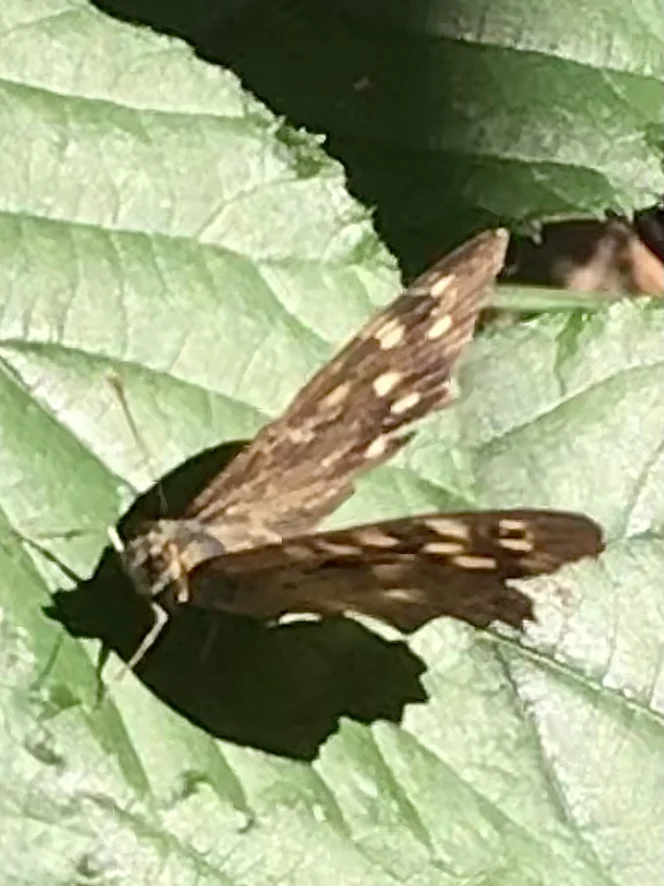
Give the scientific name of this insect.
Pararge aegeria
